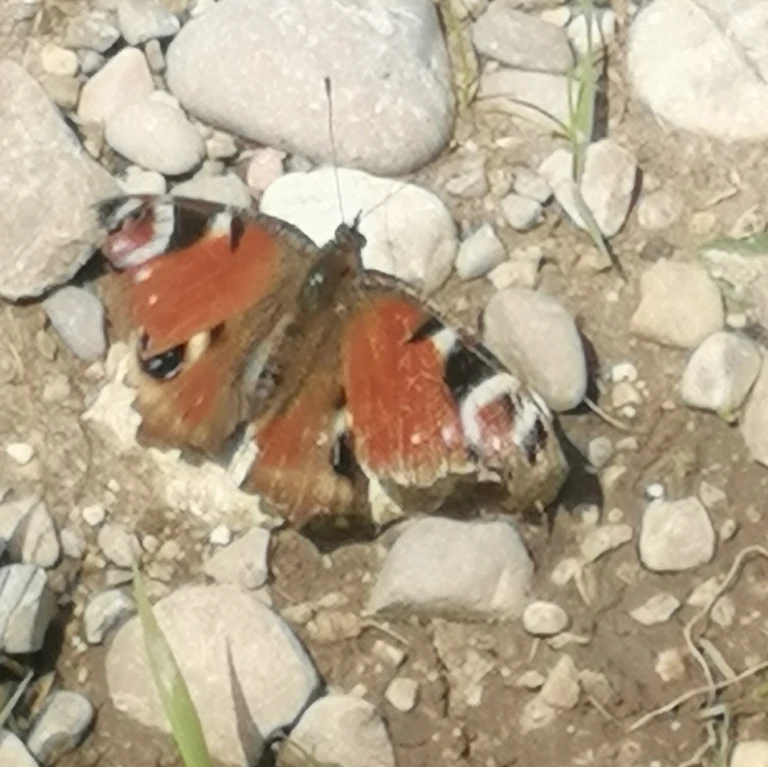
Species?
Aglais io
